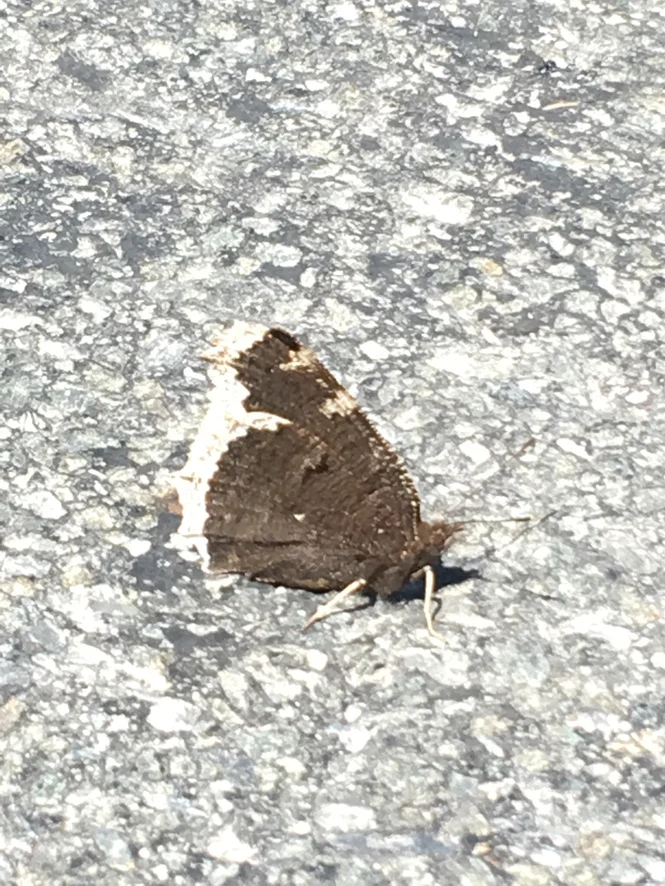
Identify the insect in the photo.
Nymphalis antiopa
